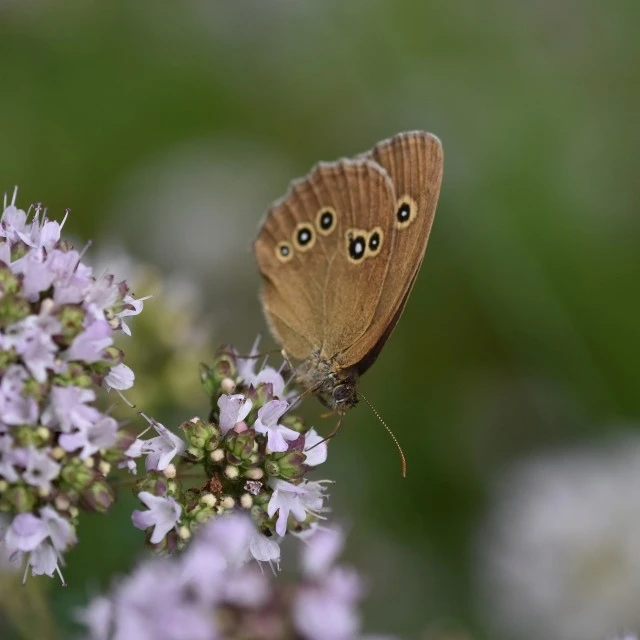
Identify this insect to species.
Aphantopus hyperantus
